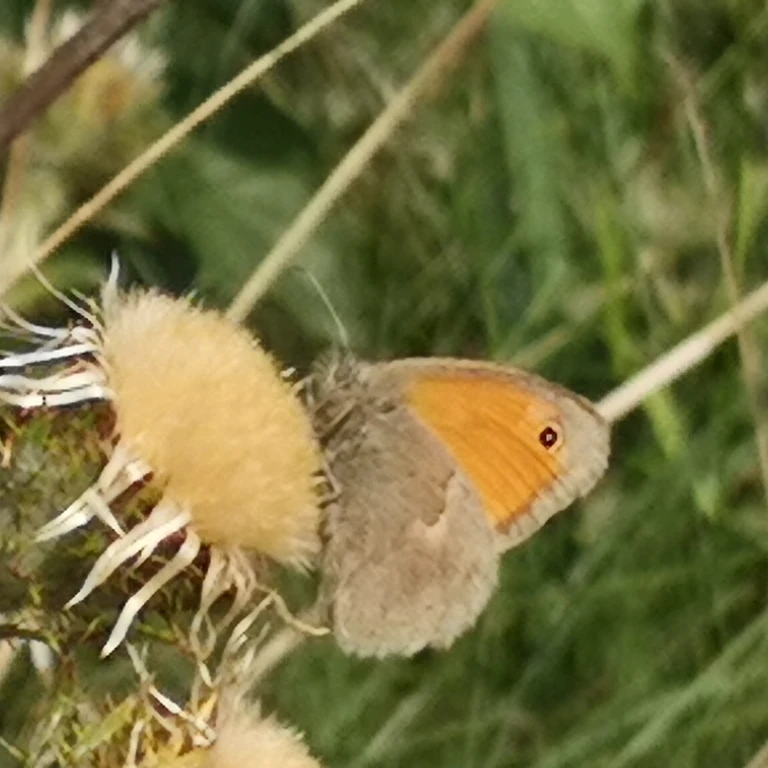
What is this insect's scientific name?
Coenonympha pamphilus
